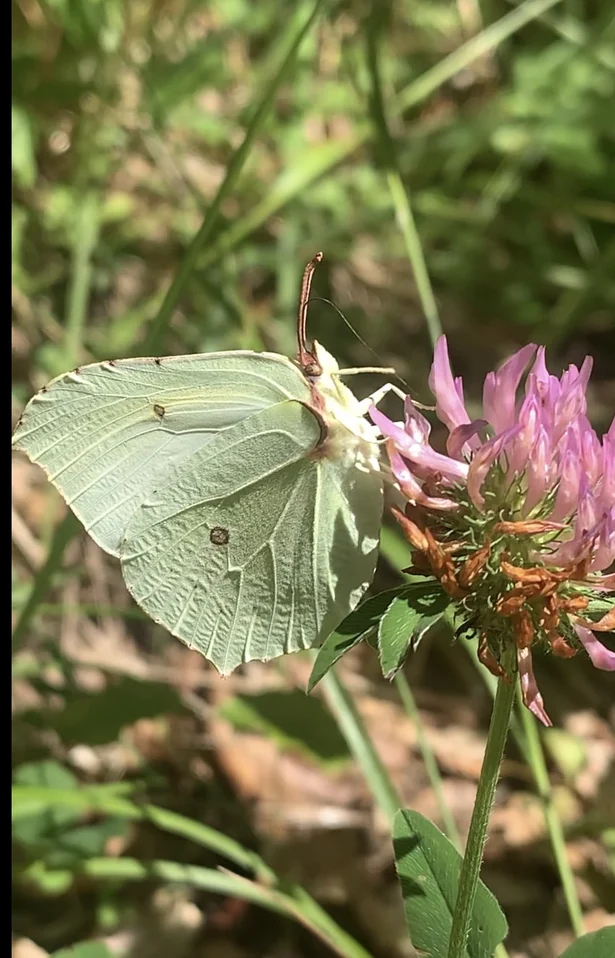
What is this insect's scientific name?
Gonepteryx rhamni
